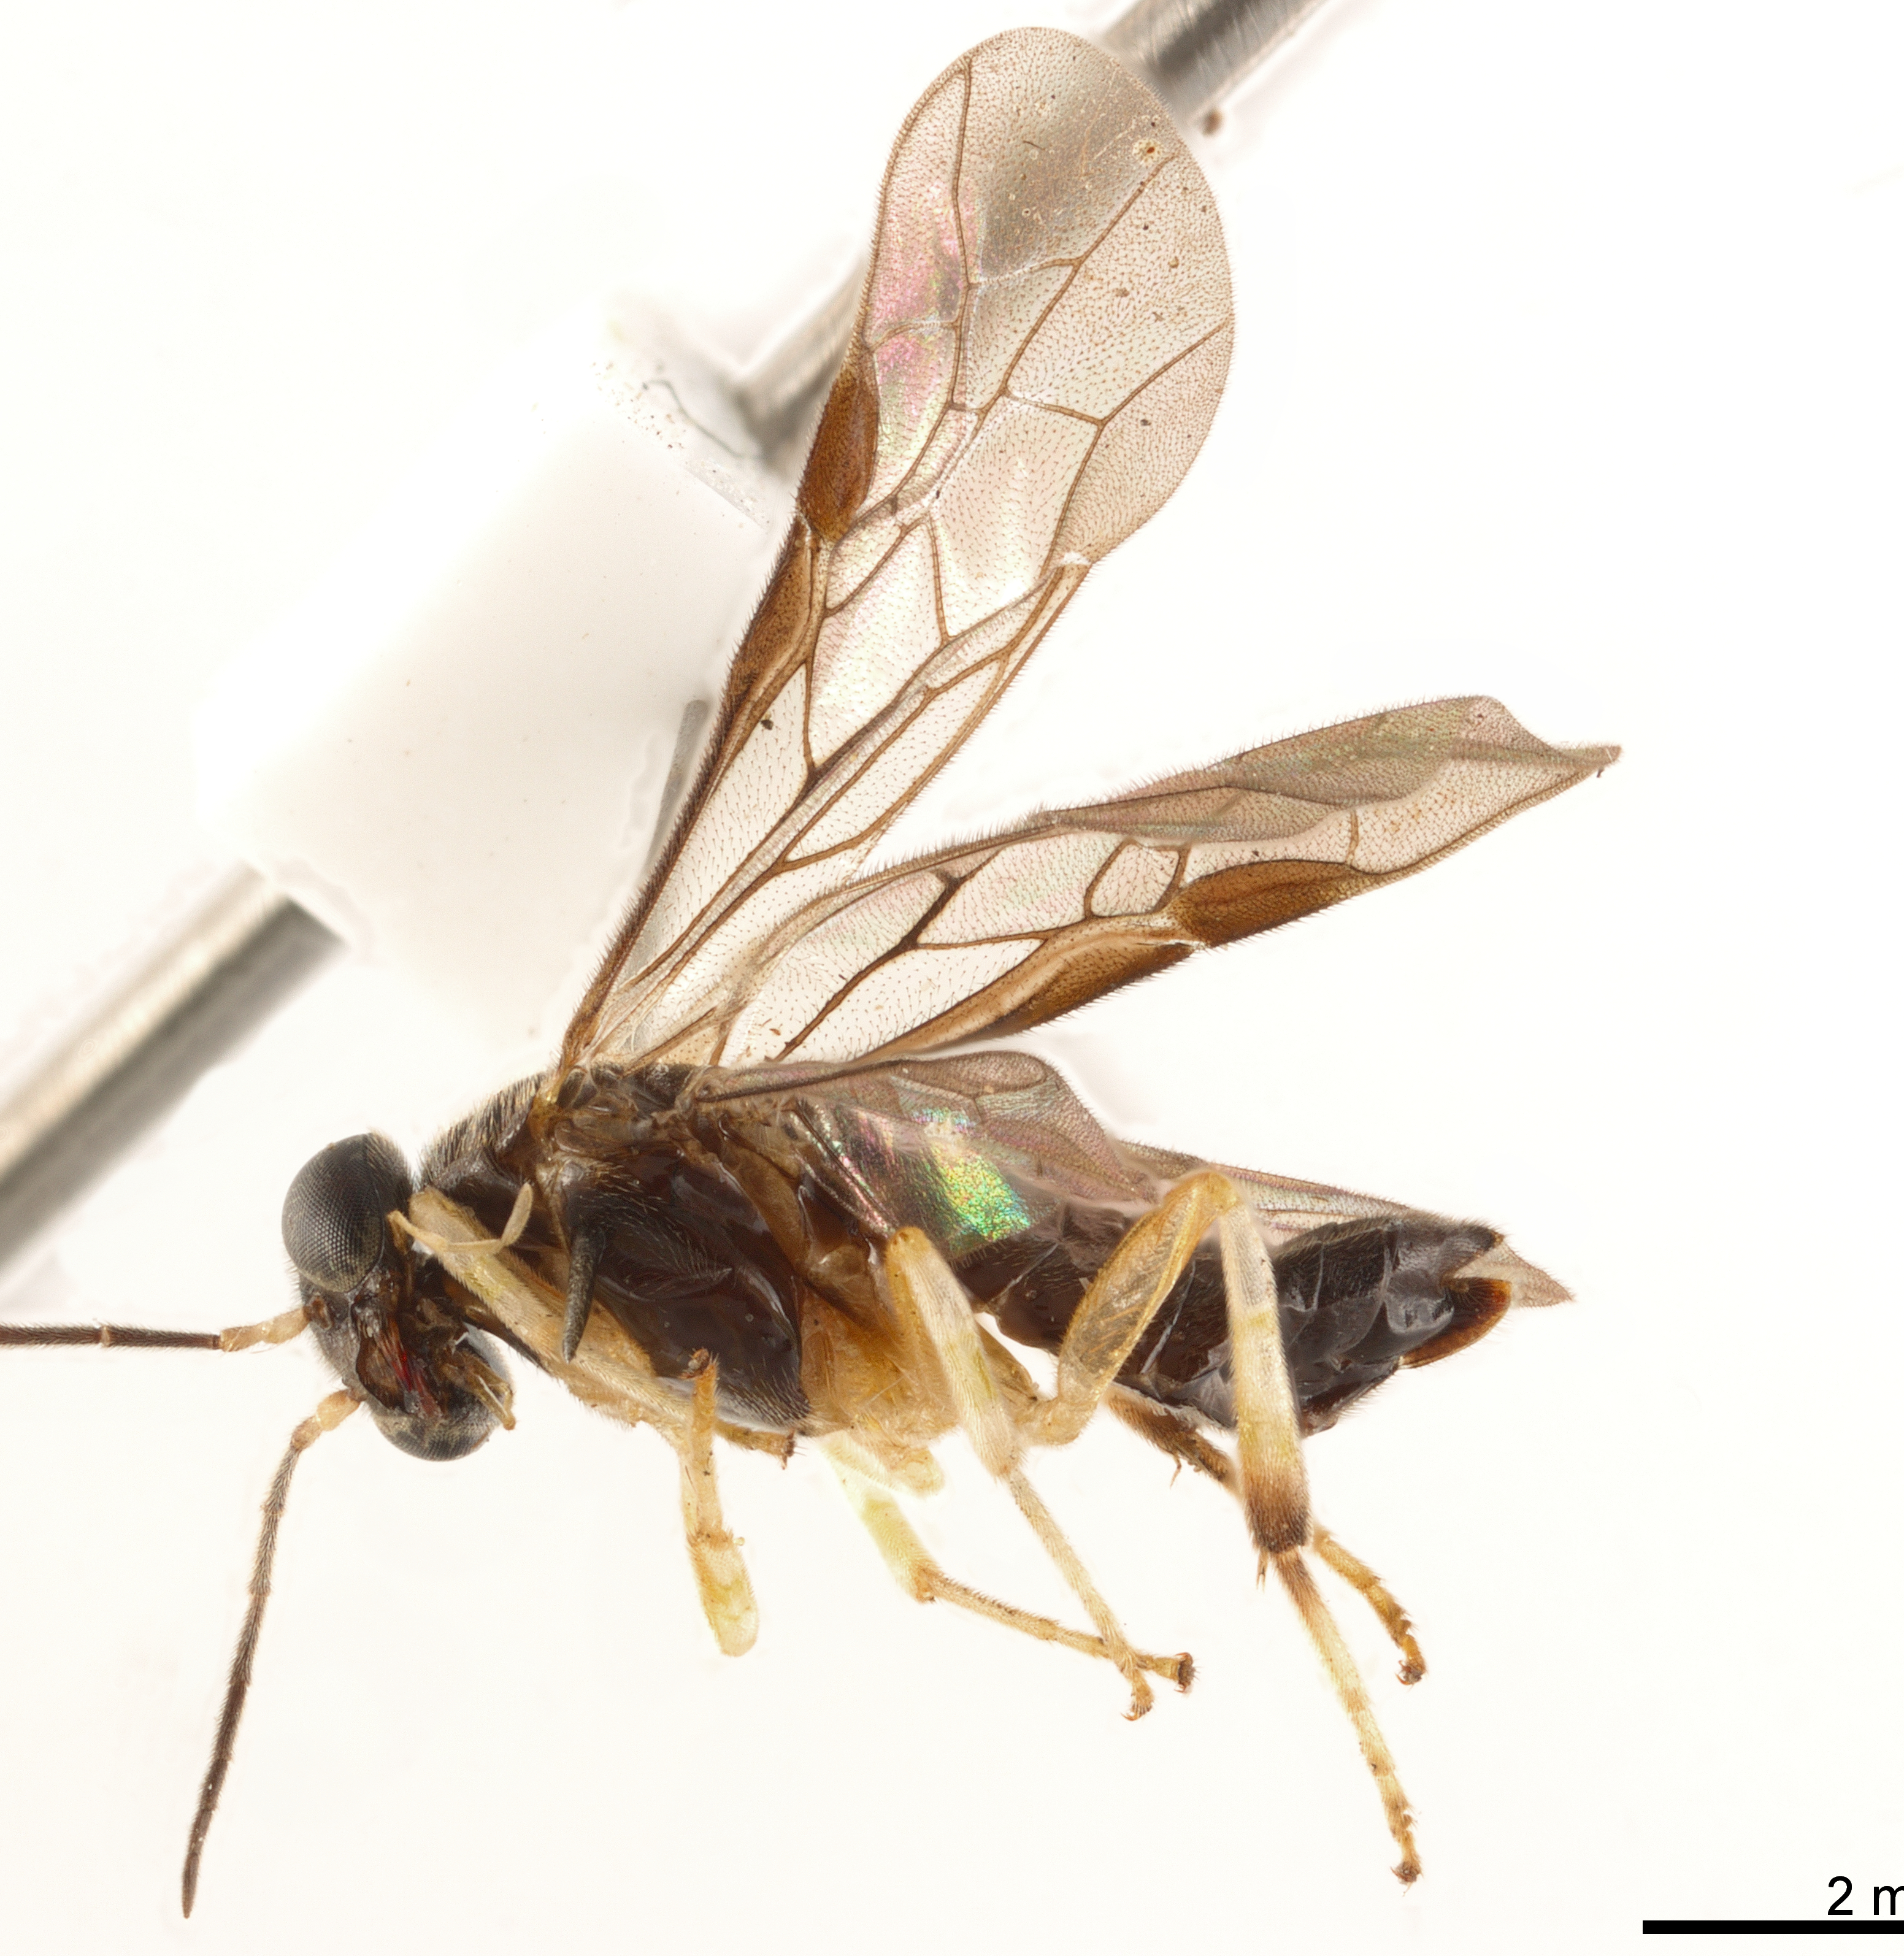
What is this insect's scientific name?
Phymatoceridea formosana
